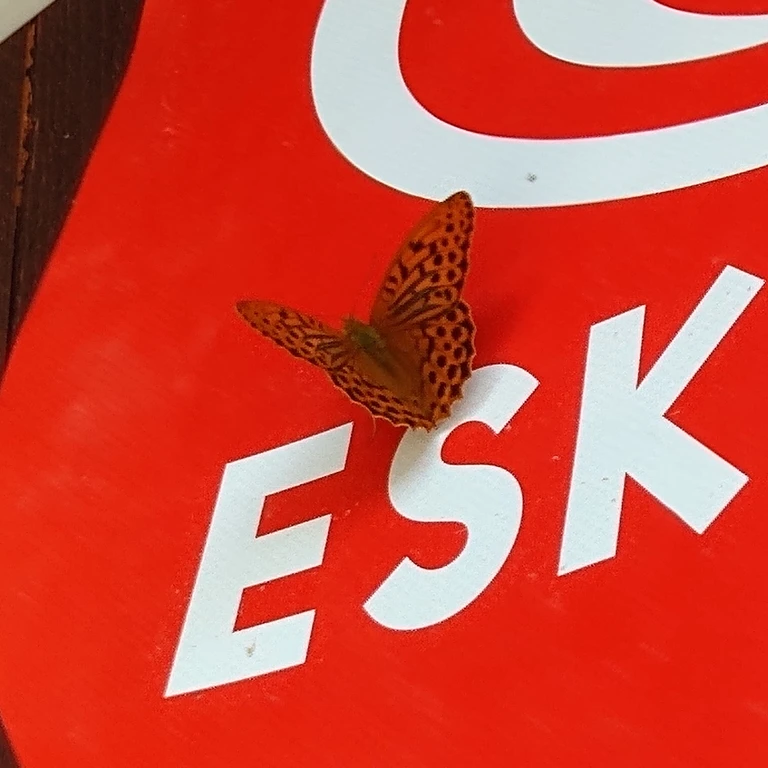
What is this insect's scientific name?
Argynnis paphia
